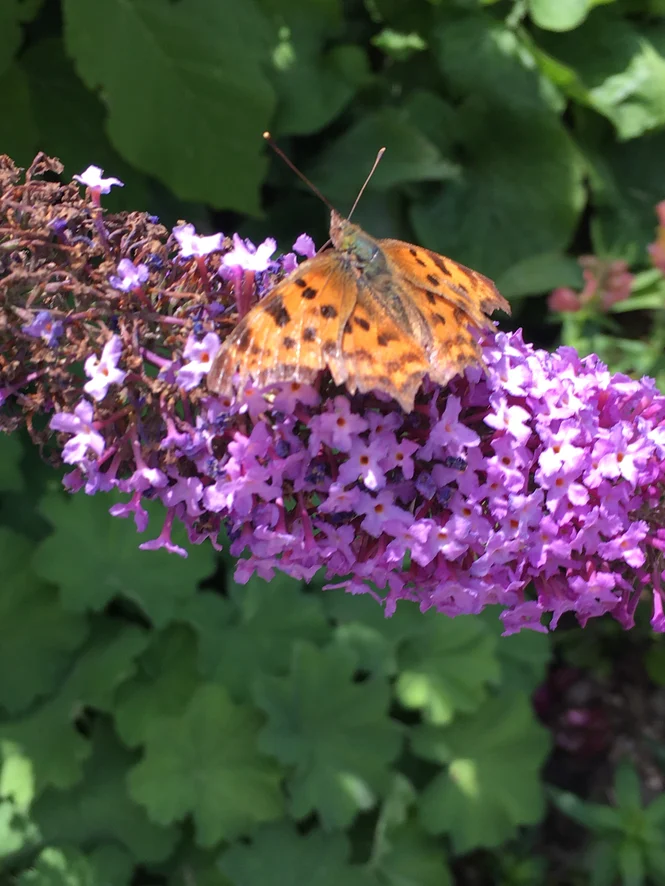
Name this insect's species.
Polygonia c-album
